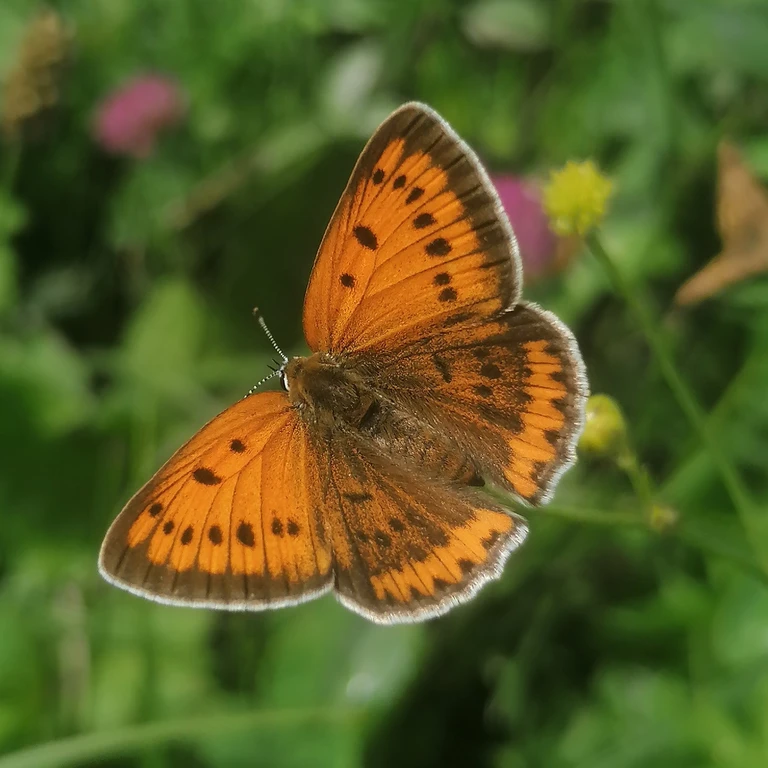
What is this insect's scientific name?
Lycaena dispar
